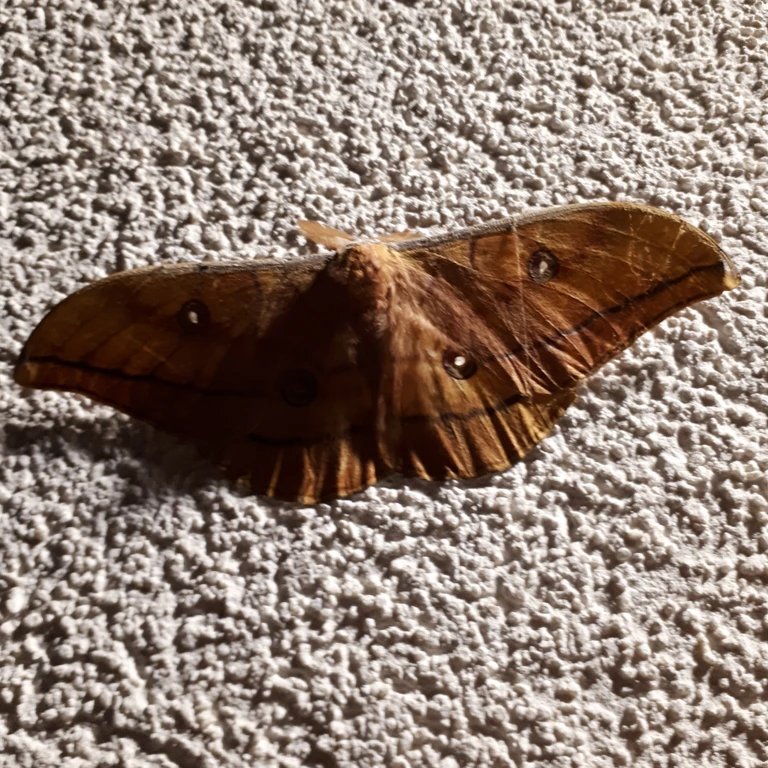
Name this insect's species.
Antheraea yamamai
